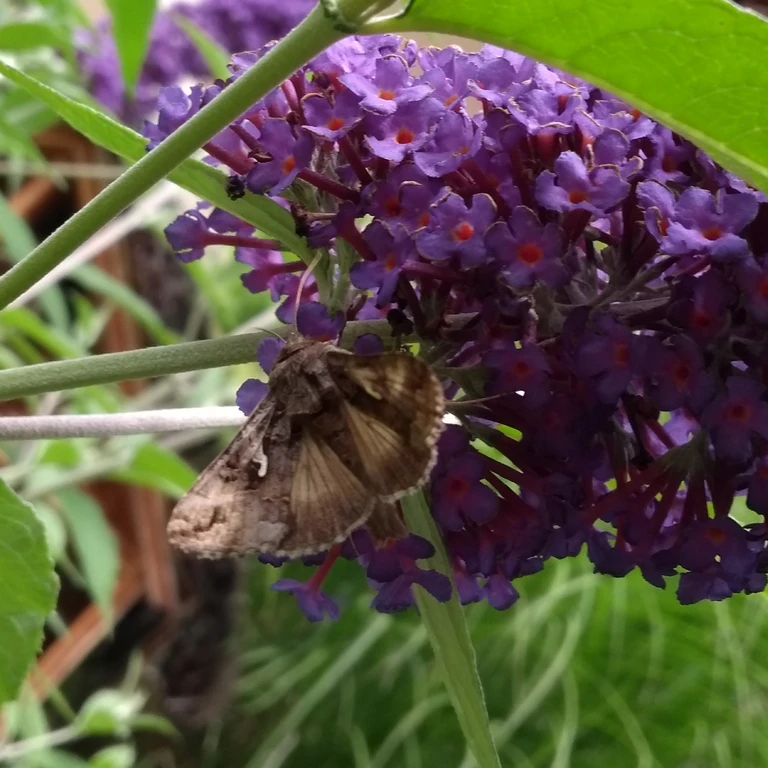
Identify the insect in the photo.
Autographa gamma
